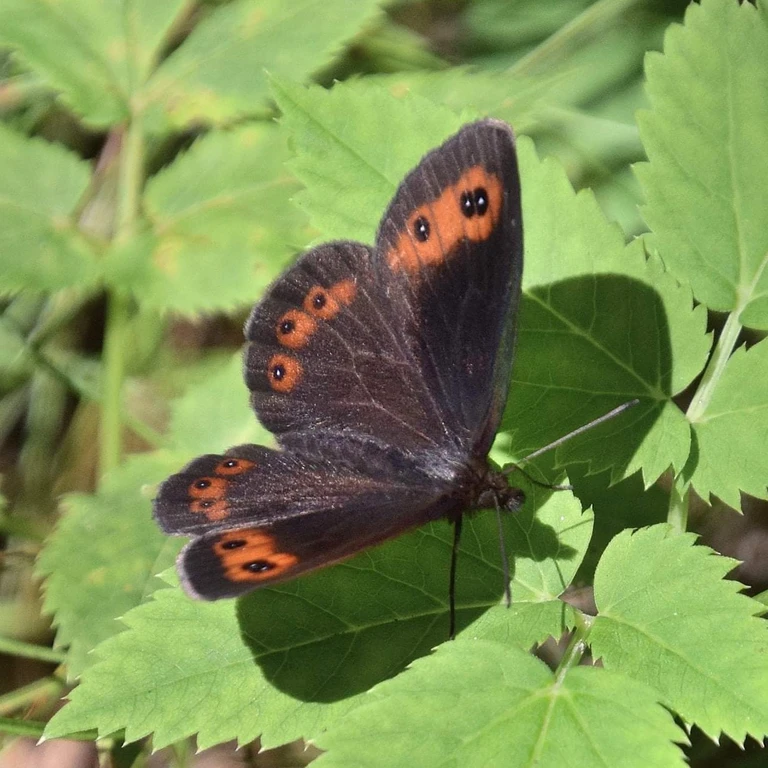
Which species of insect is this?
Erebia aethiops
